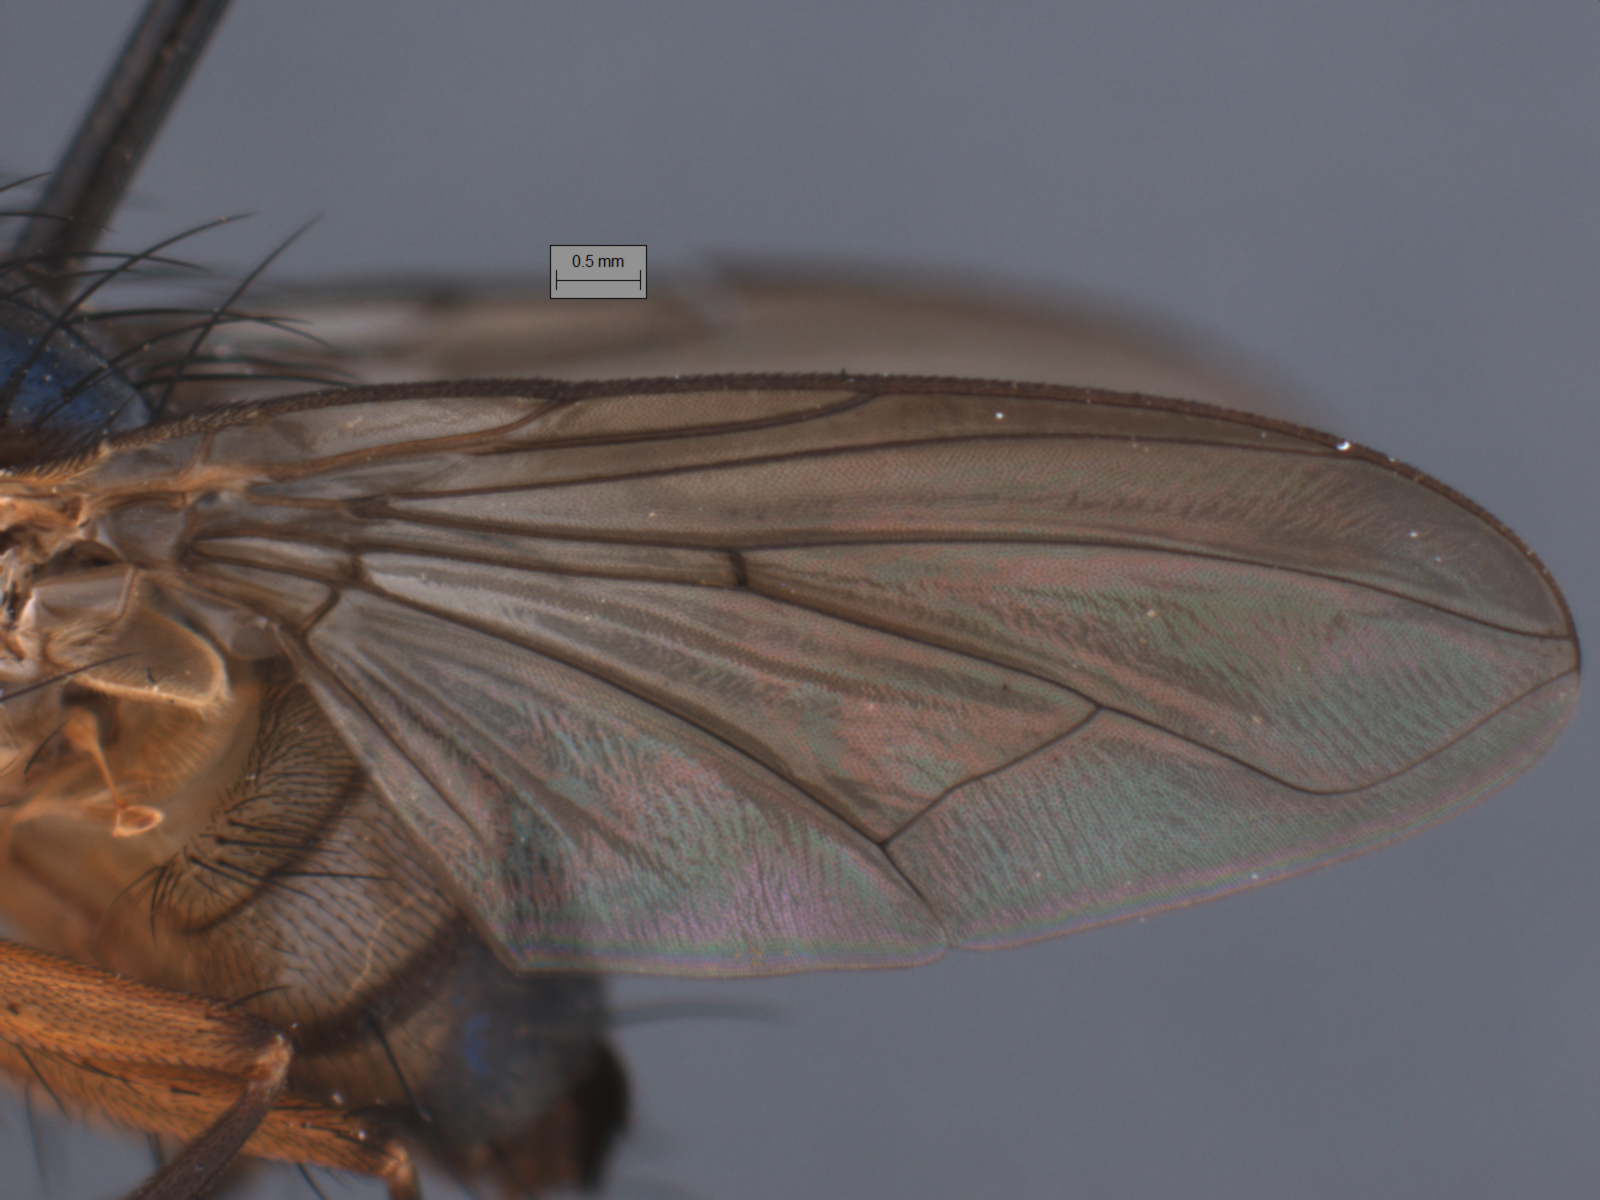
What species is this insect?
Huascaromusca semiflava
